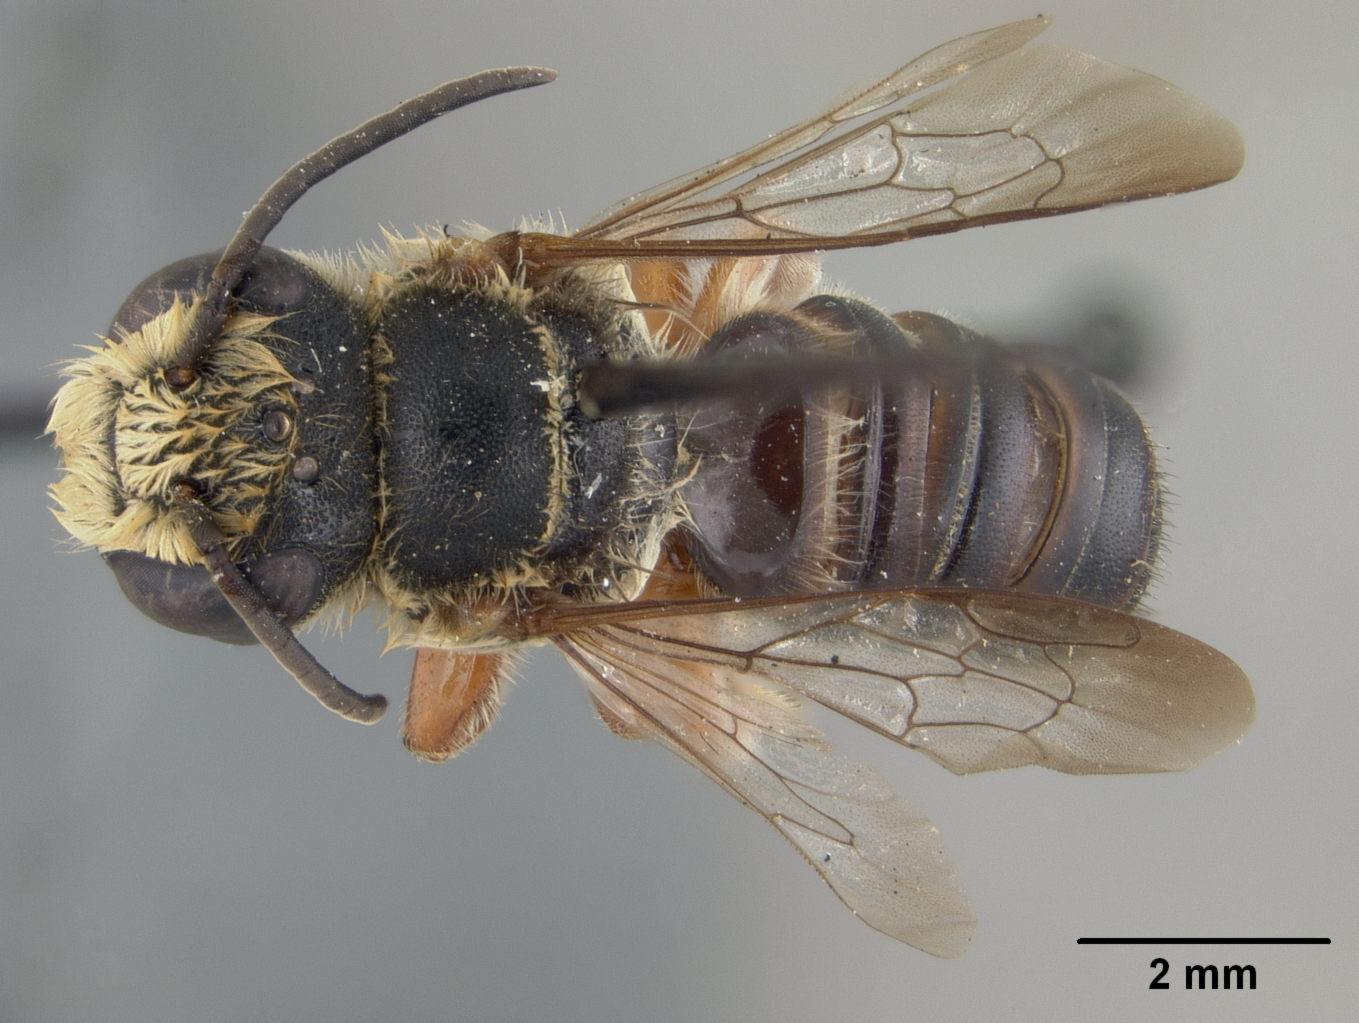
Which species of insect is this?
Megachile anodonta
